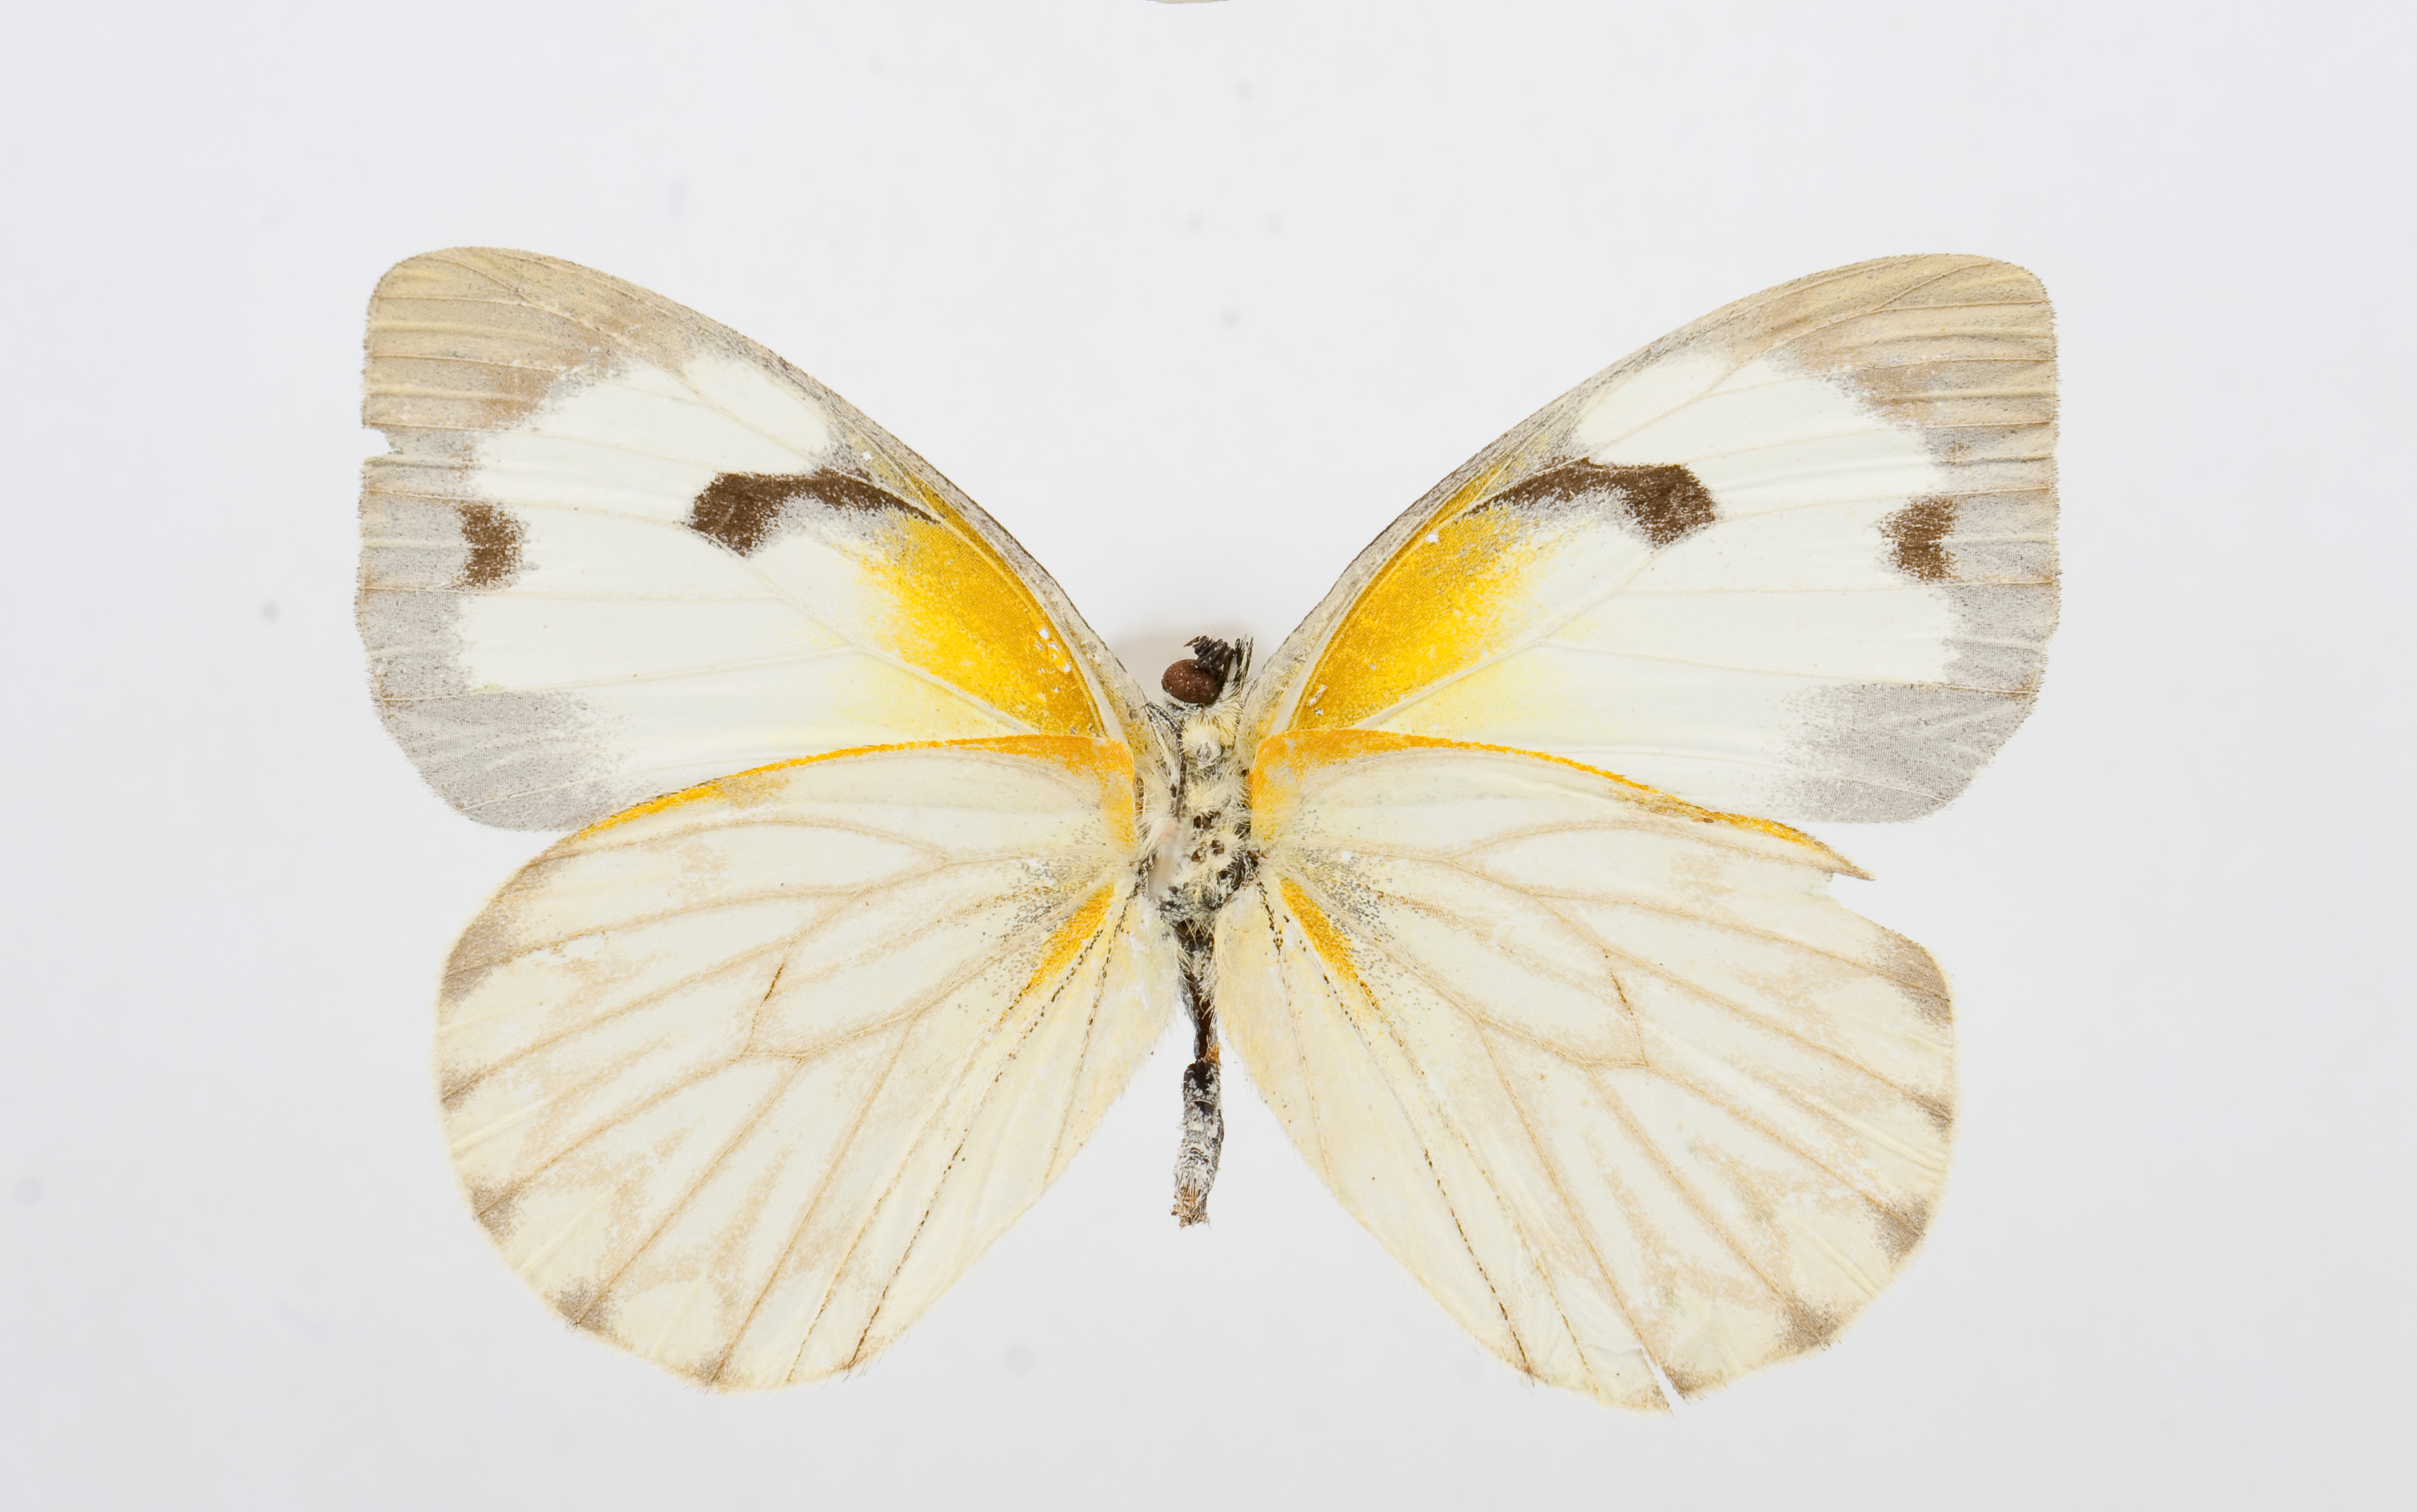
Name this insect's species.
Belenois victoria
